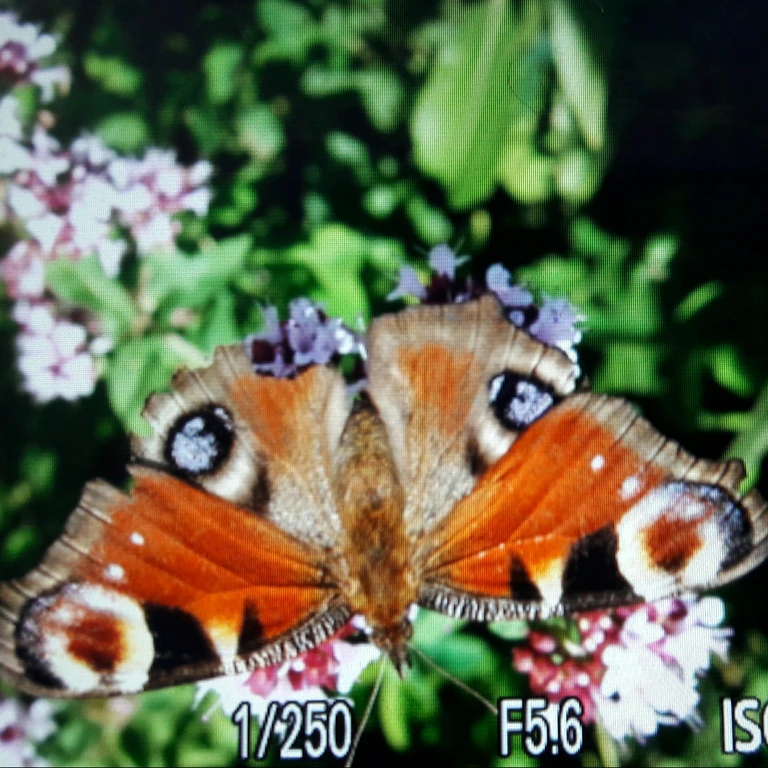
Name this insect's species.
Aglais io
